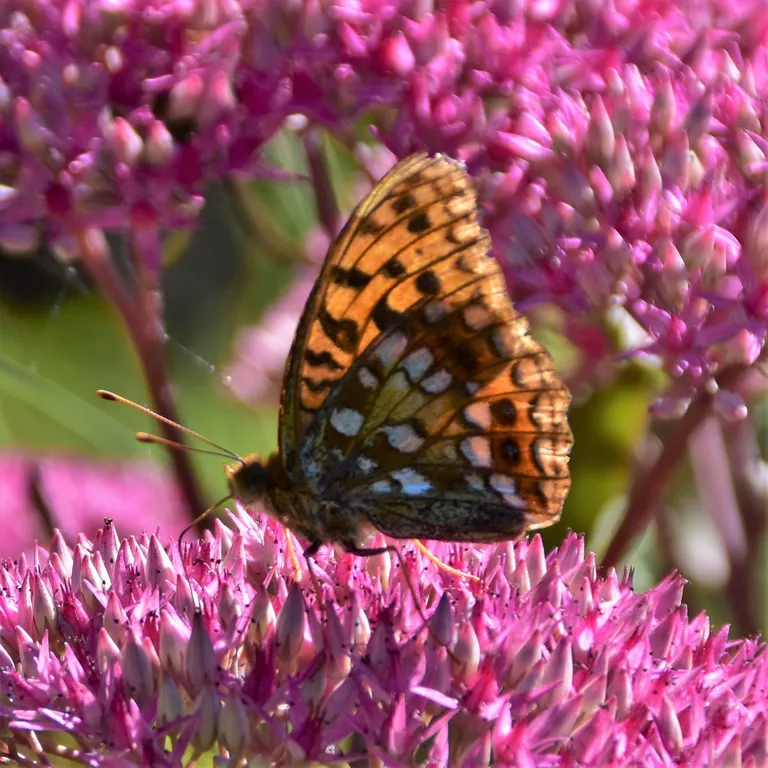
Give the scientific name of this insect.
Fabriciana adippe
